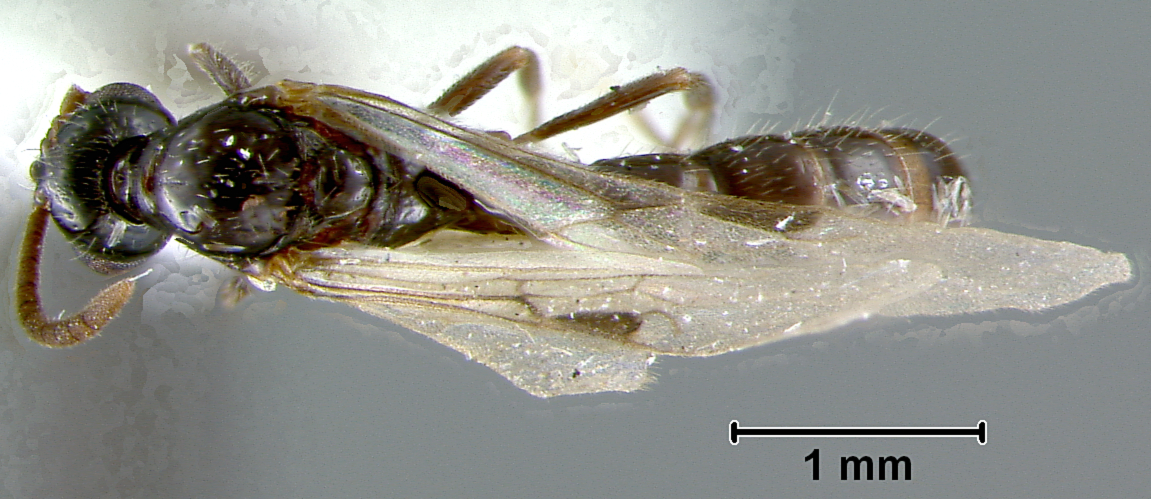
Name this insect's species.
Cerapachys davisi
